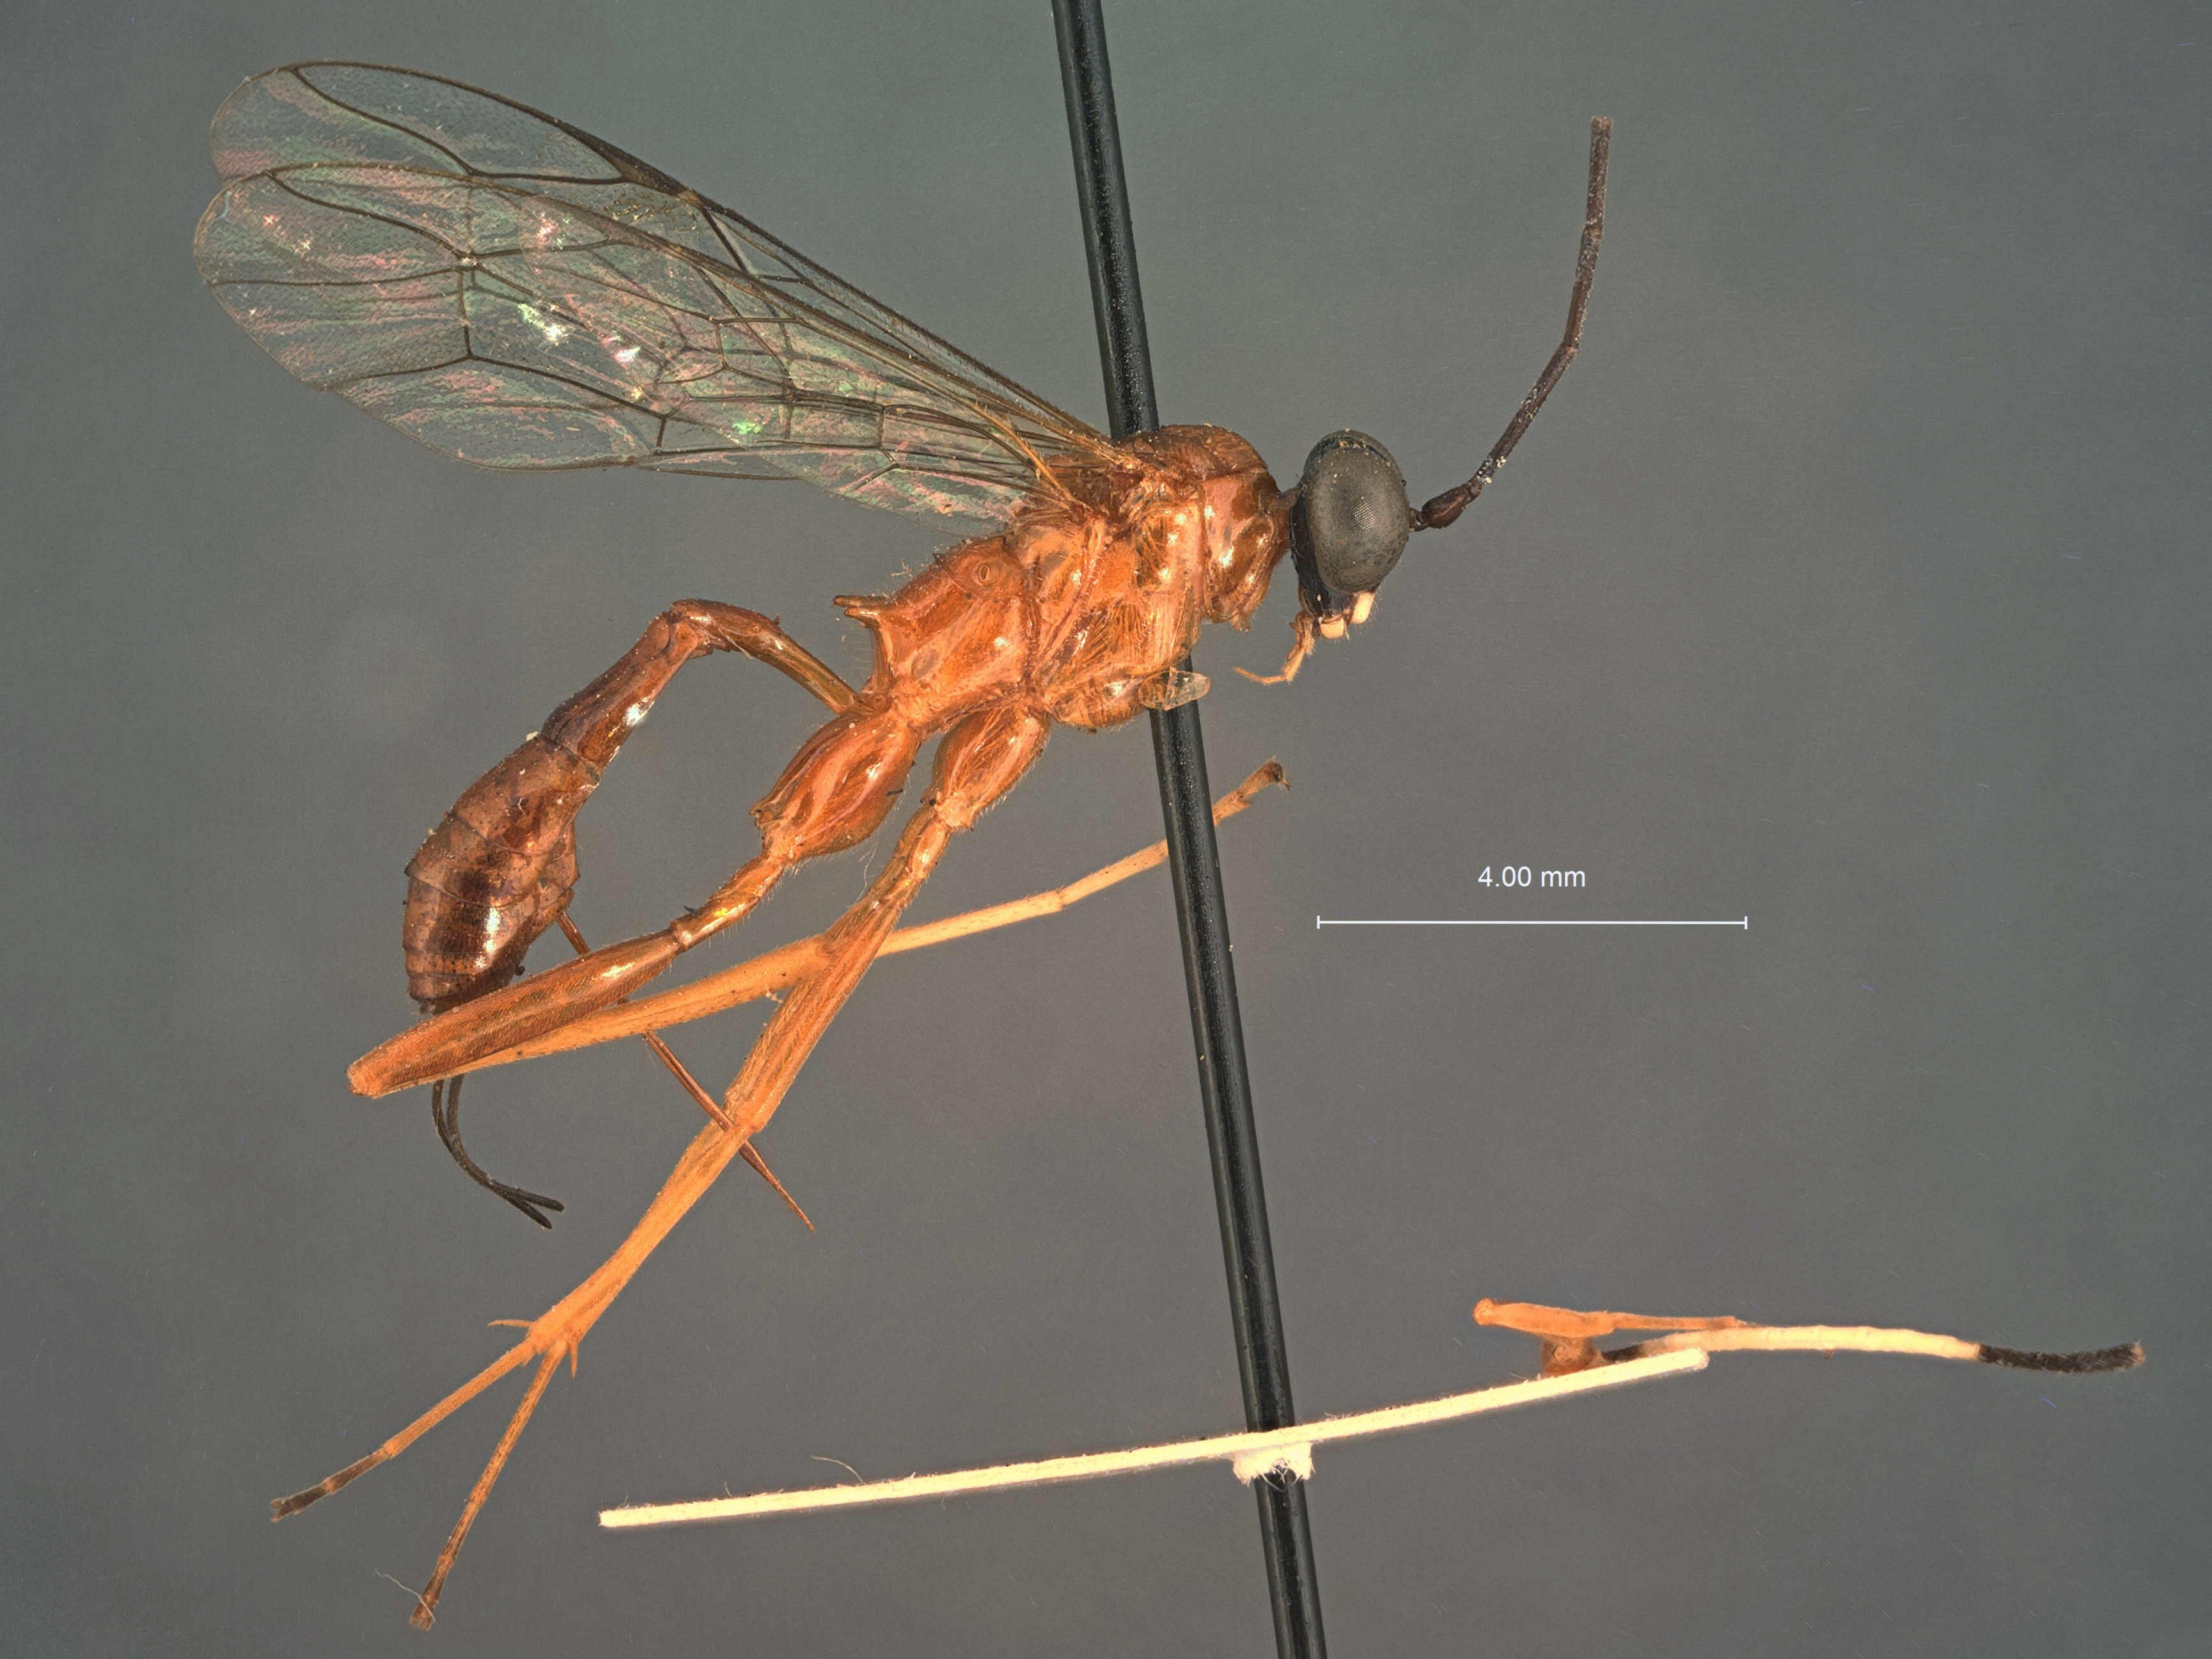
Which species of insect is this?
Polycyrtus areolatus
